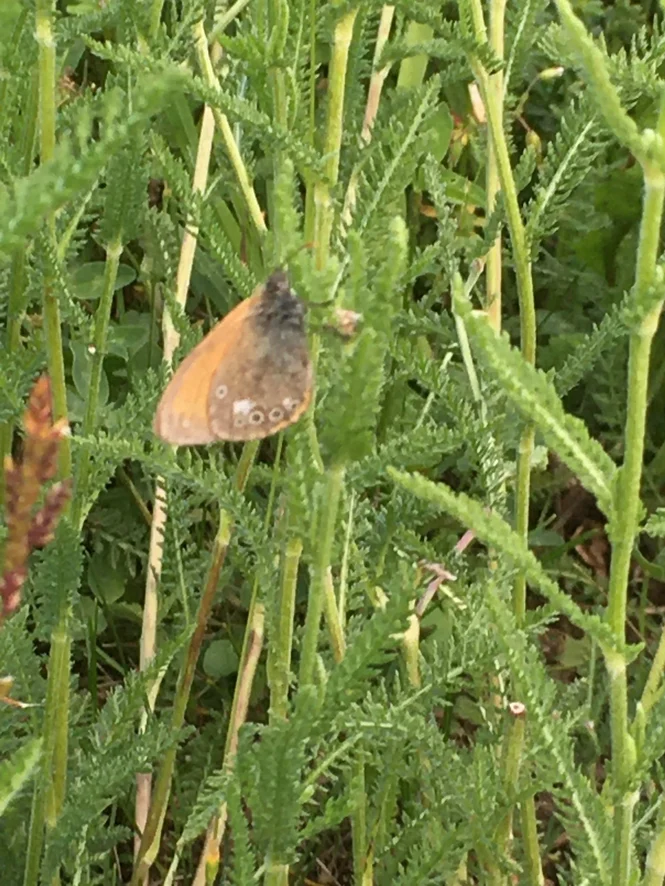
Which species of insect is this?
Coenonympha glycerion (also Coenonympha iphis)
